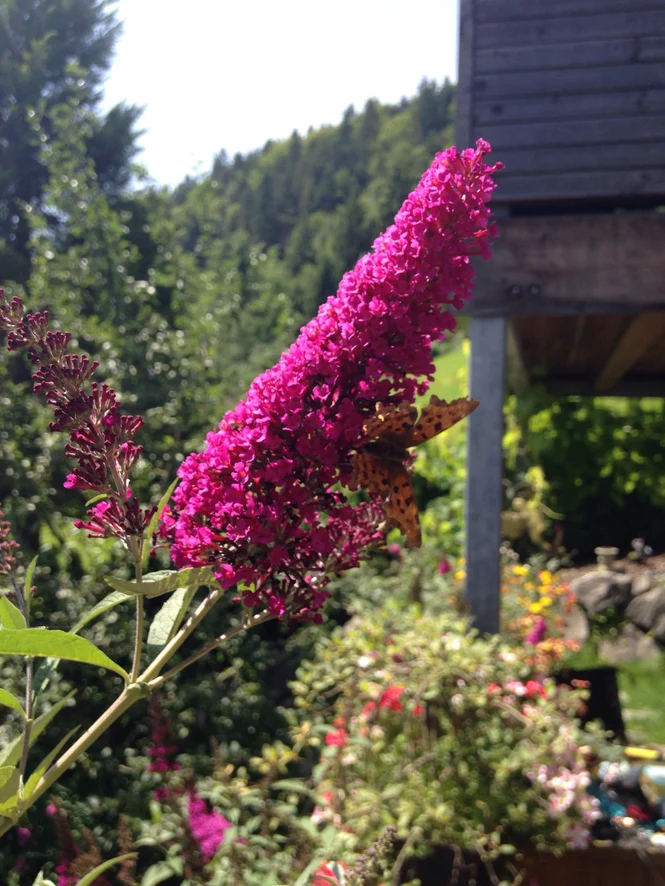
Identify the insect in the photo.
Polygonia c-album
